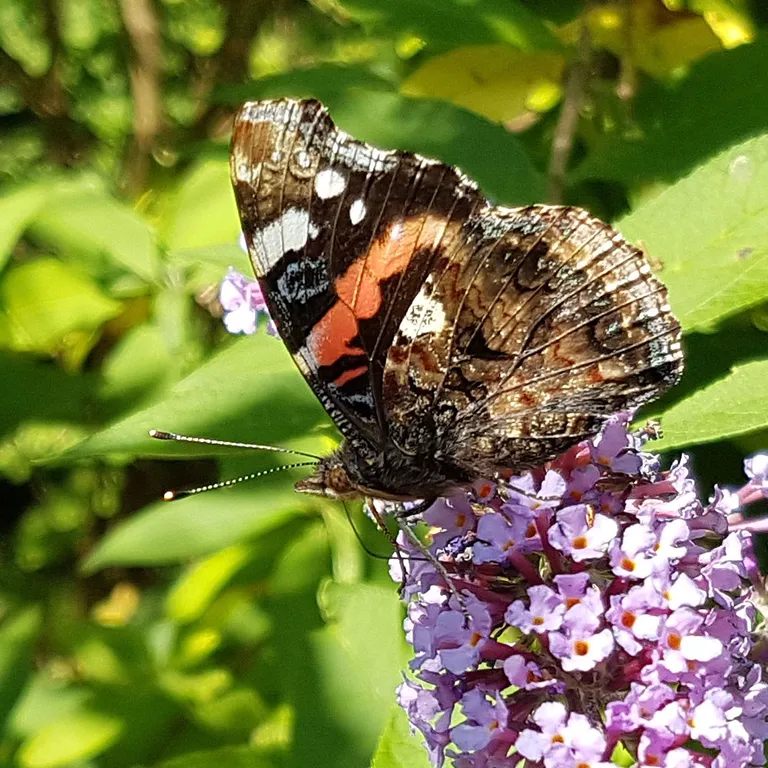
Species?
Vanessa atalanta
